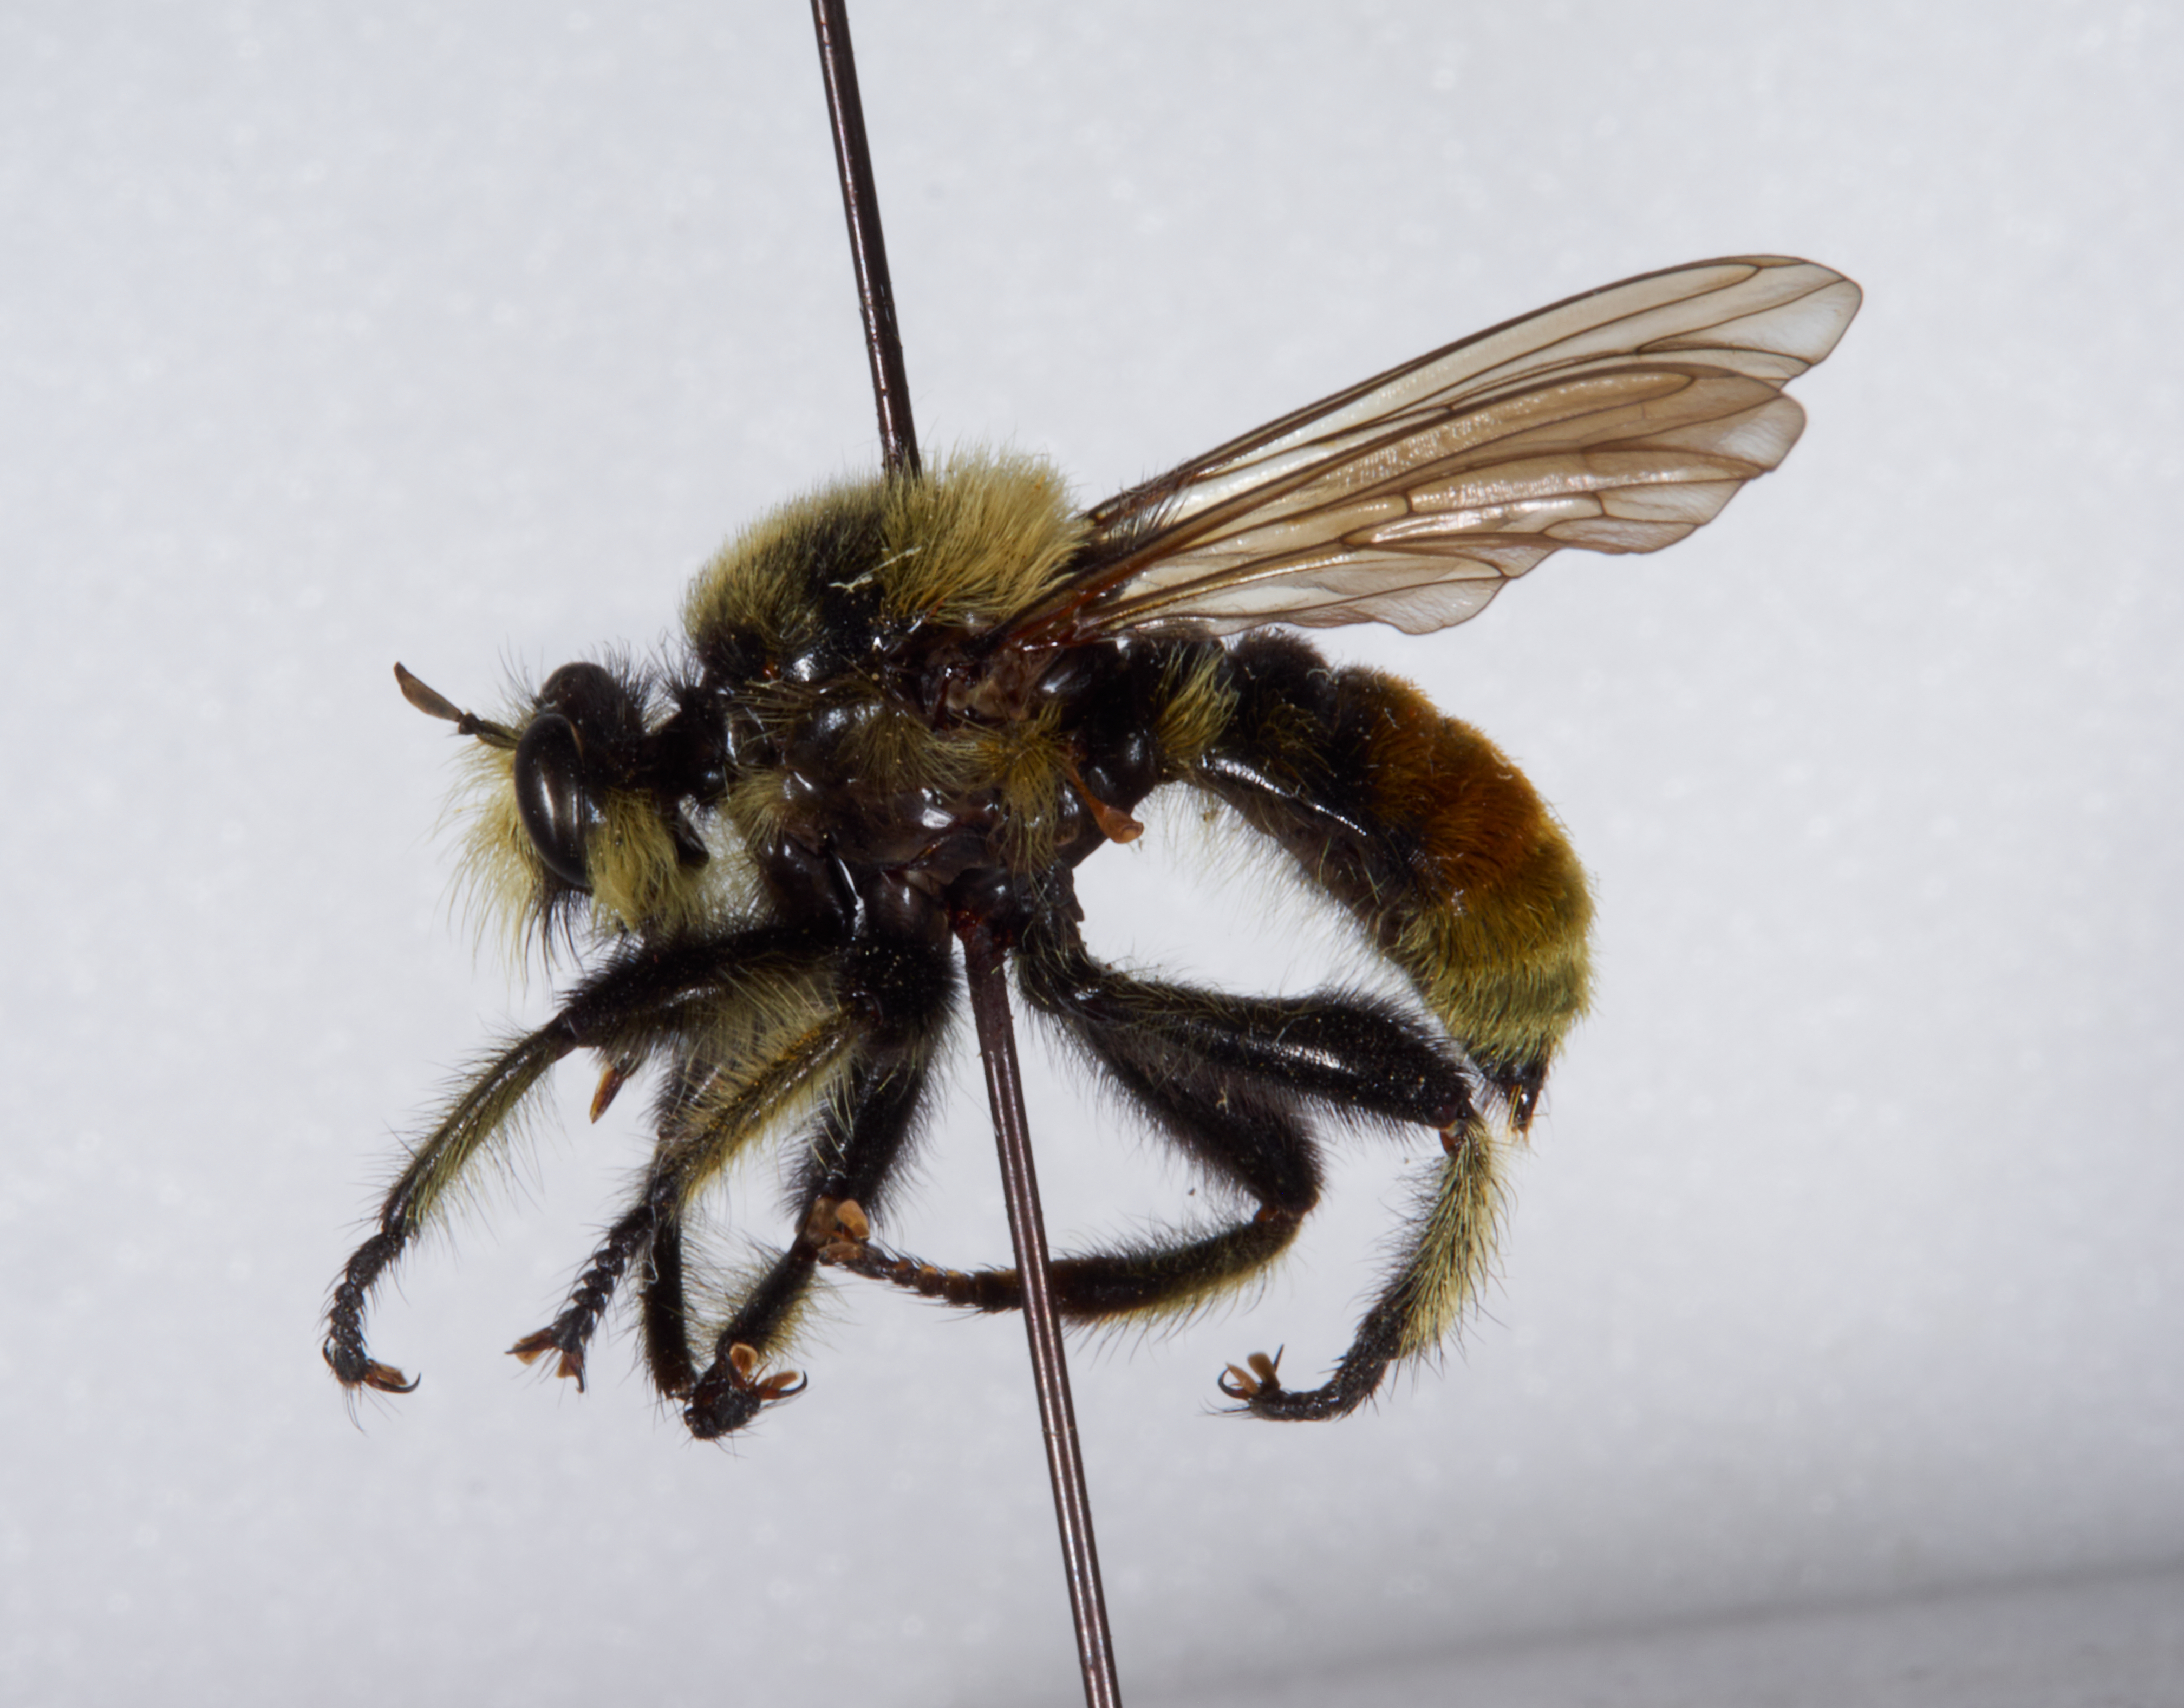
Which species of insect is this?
Laphria asturina
